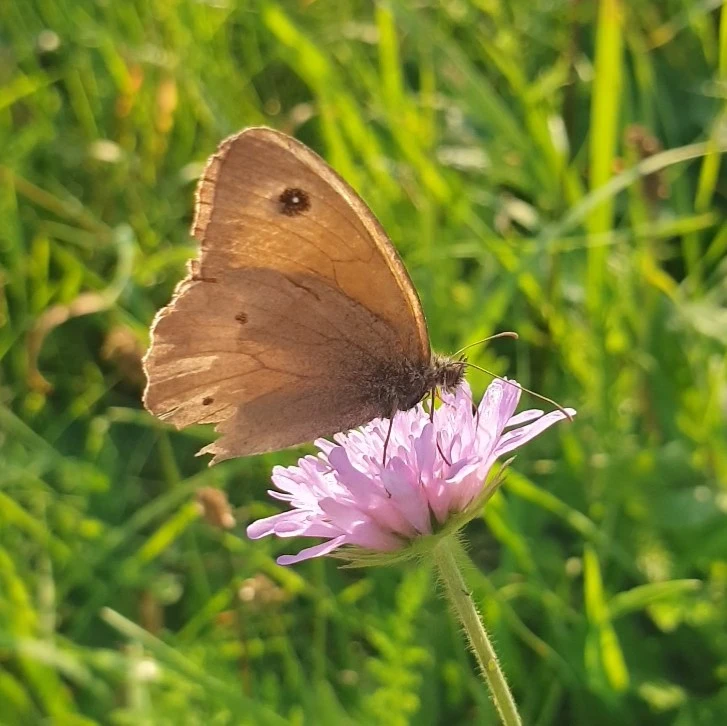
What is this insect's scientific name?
Maniola jurtina
